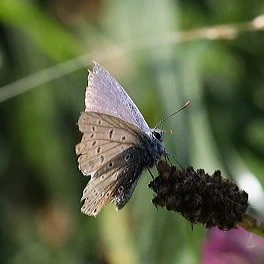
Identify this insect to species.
Polyommatus icarus
